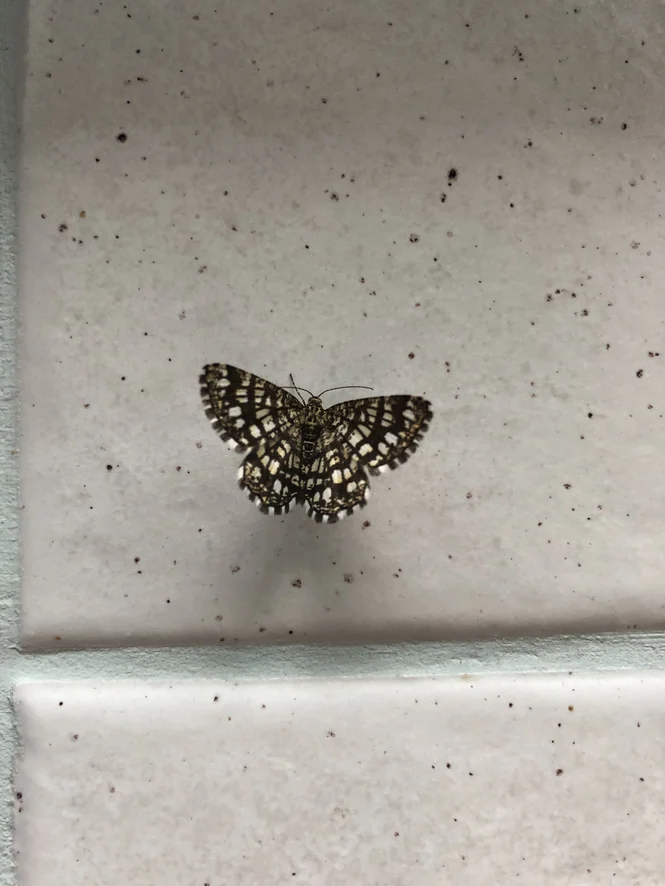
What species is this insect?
Chiasmia clathrata
